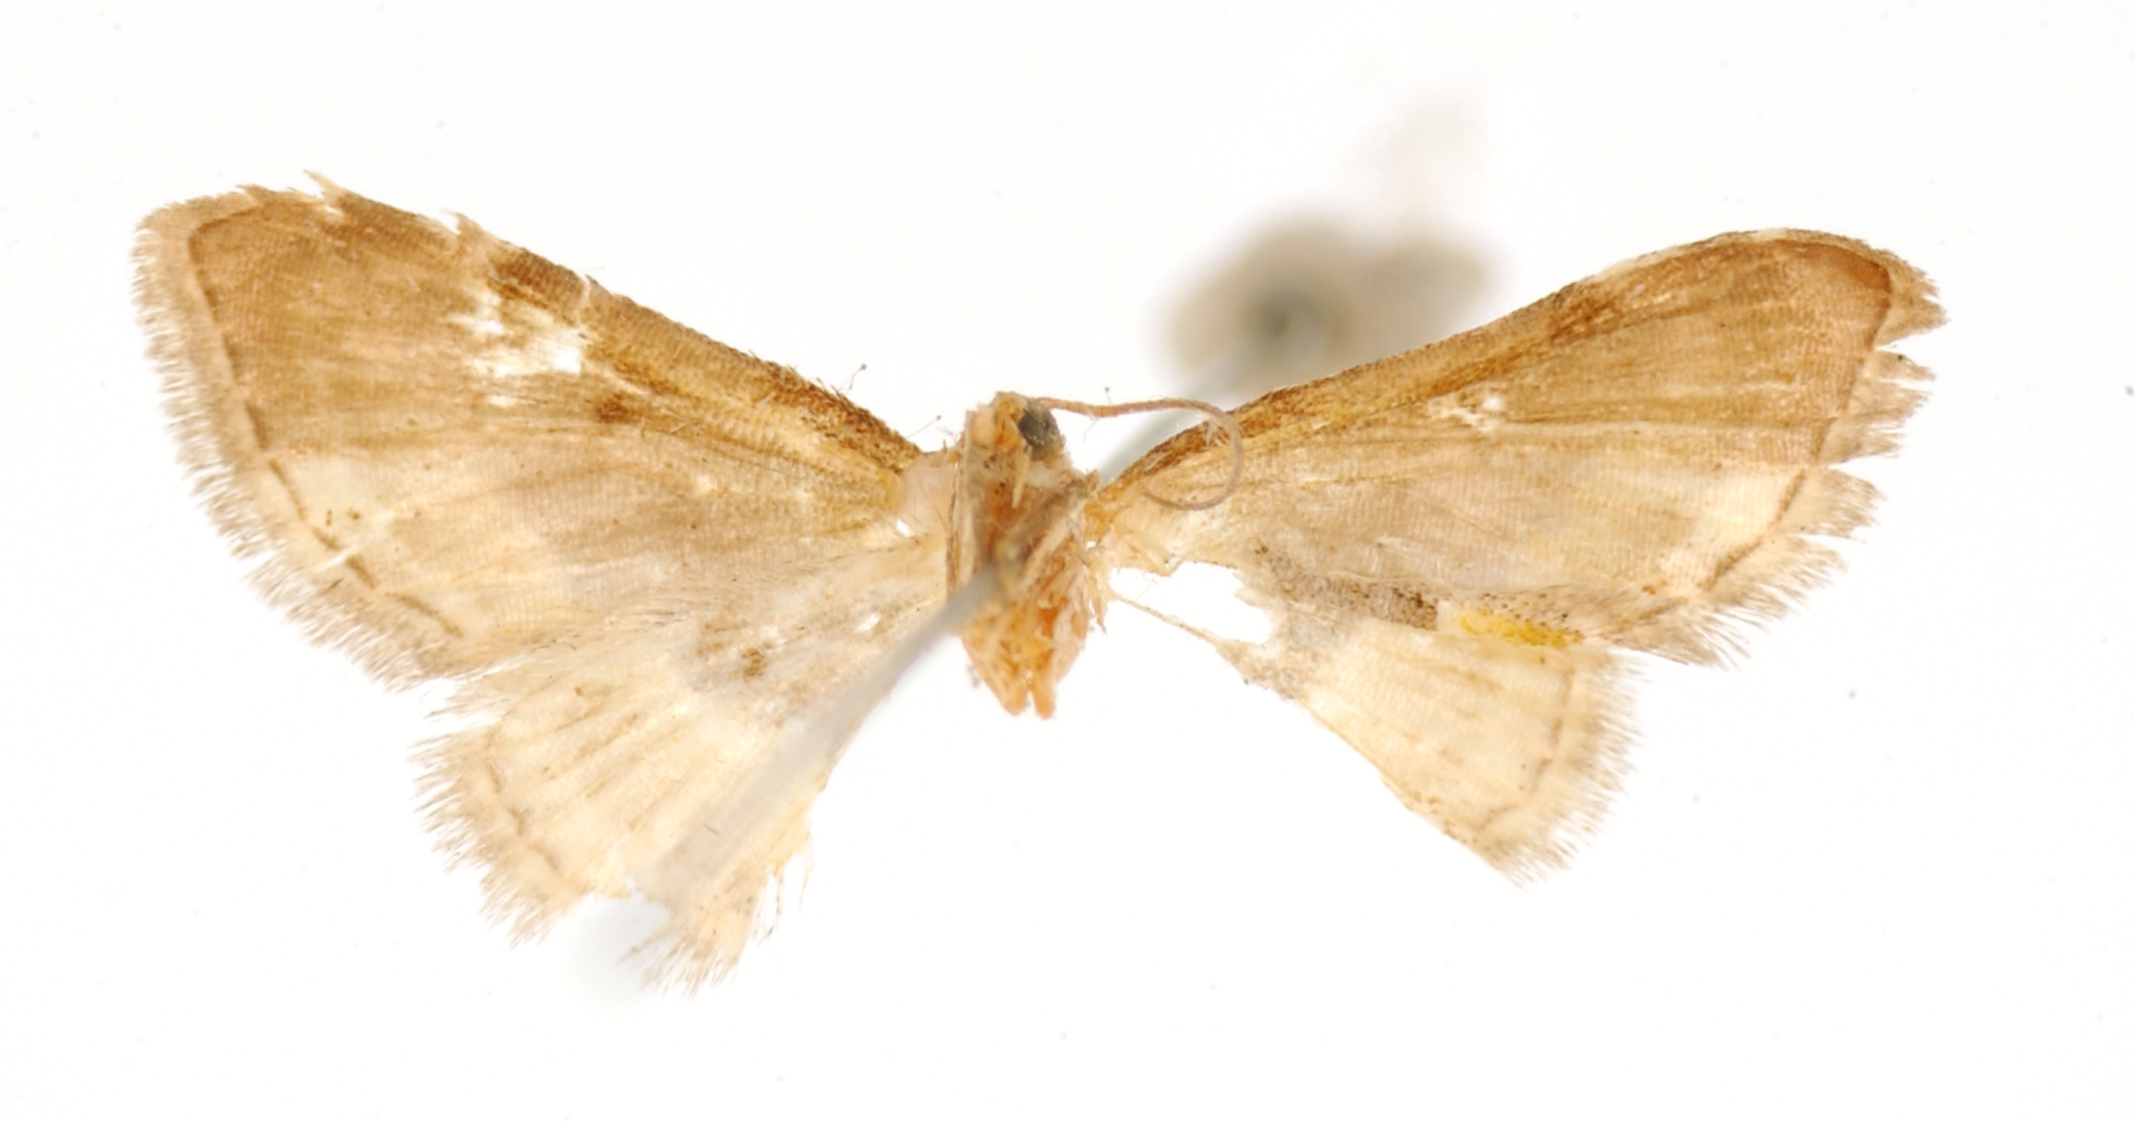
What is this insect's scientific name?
Eupithecia fausta
